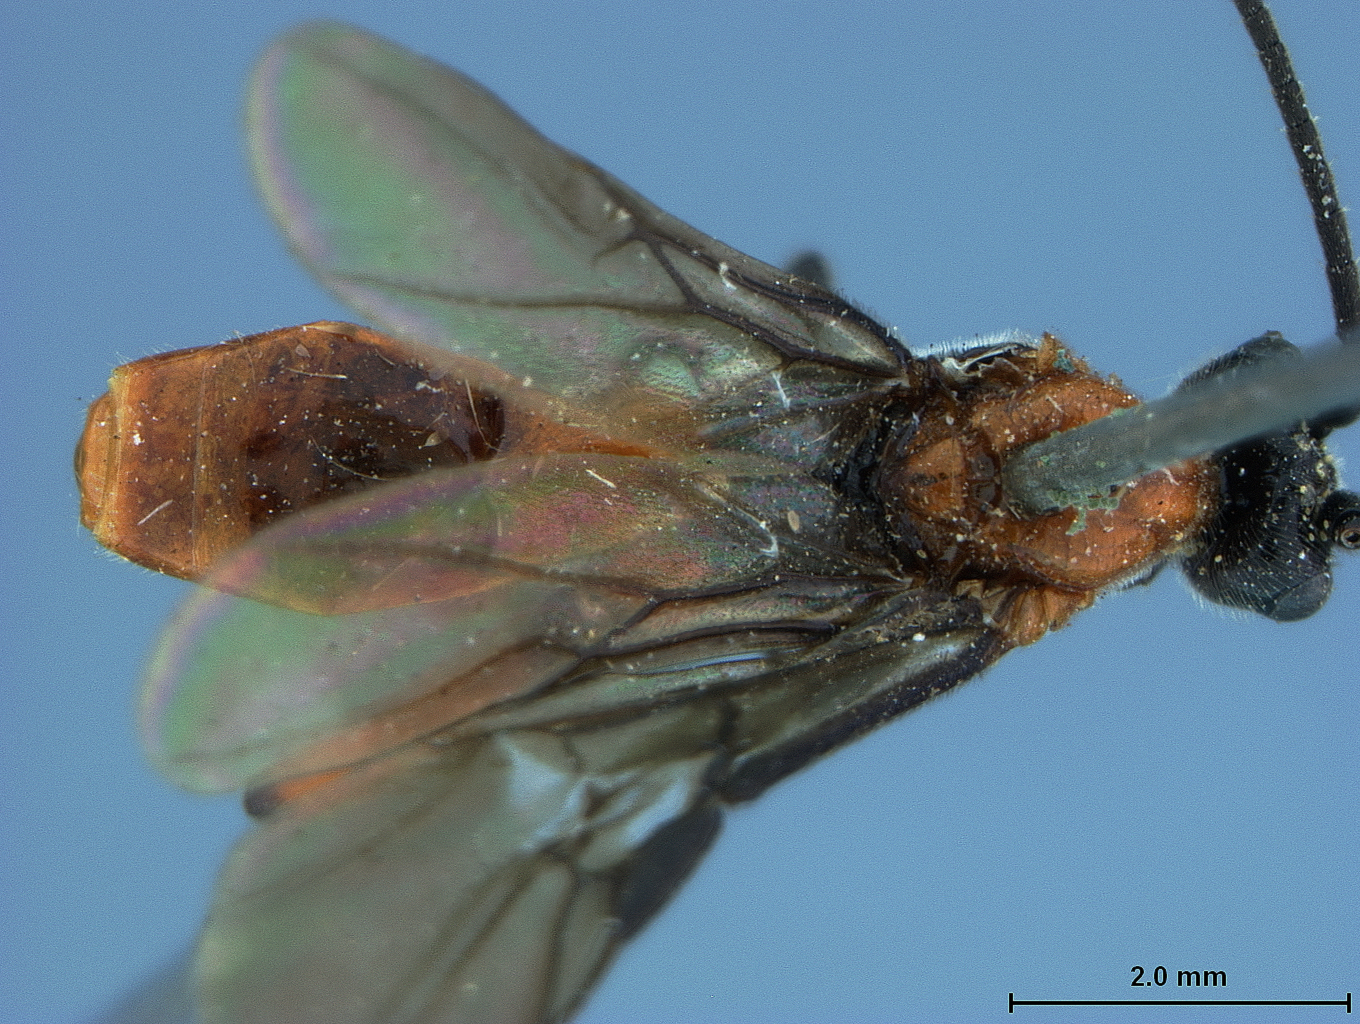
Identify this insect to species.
Orgilis rileyi
